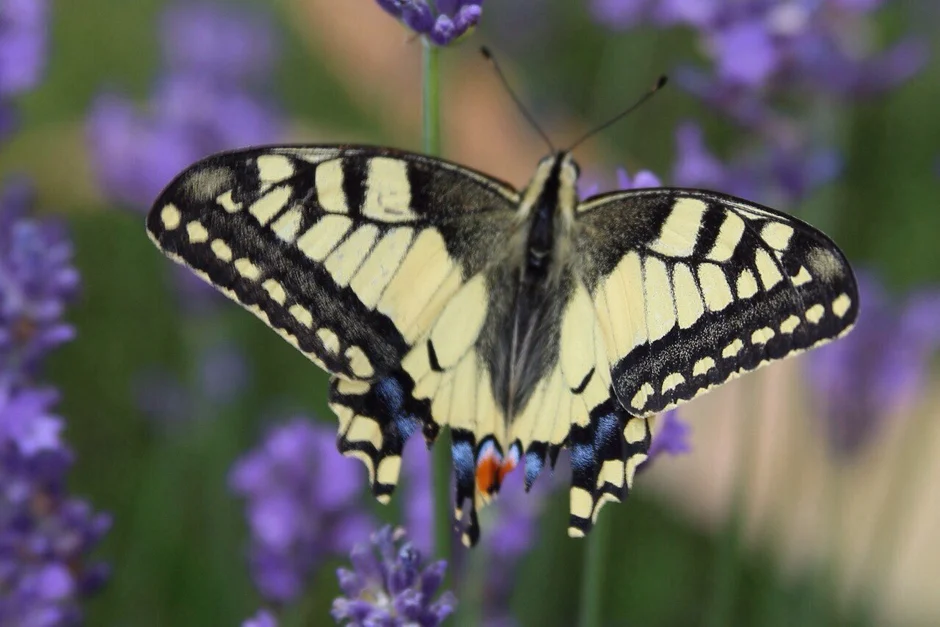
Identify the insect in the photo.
Papilio machaon
